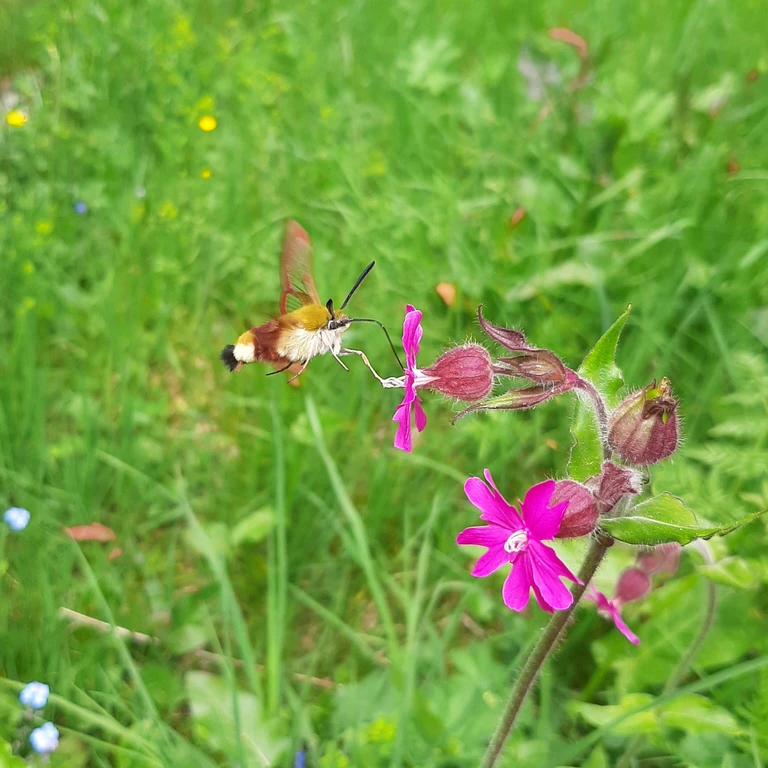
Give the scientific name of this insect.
Hemaris fuciformis
